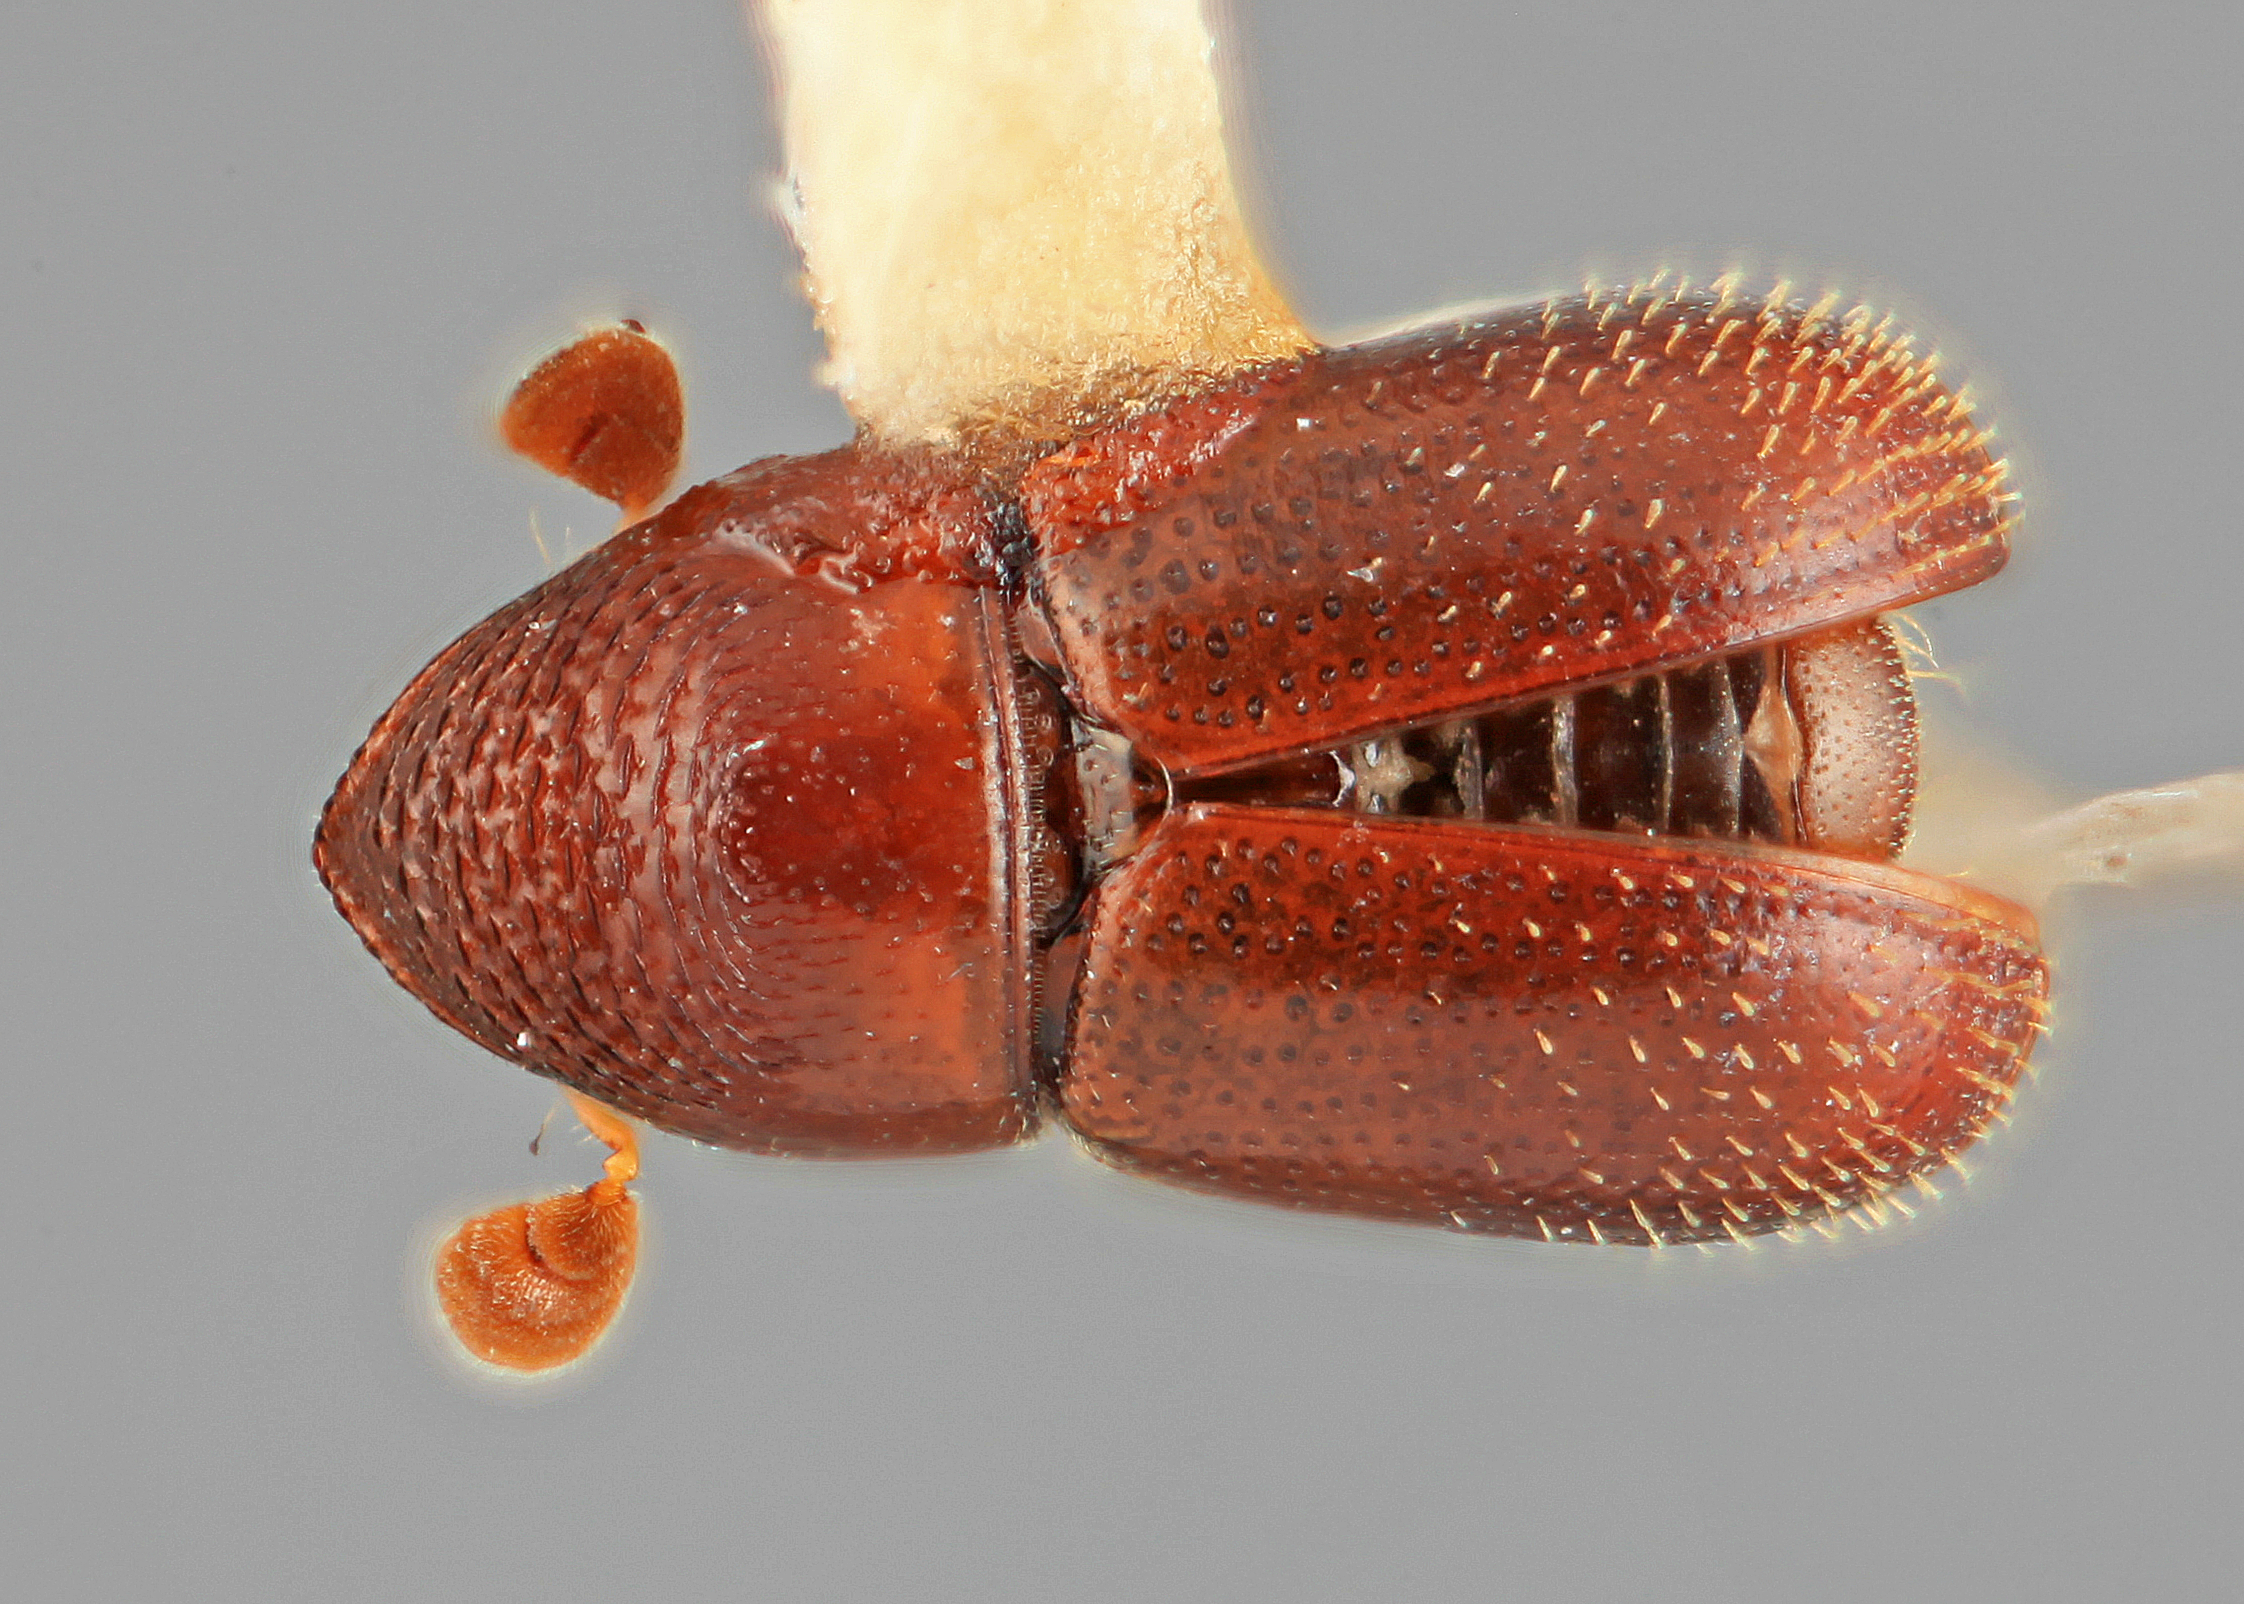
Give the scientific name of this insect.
Sphenoceros aztecus
